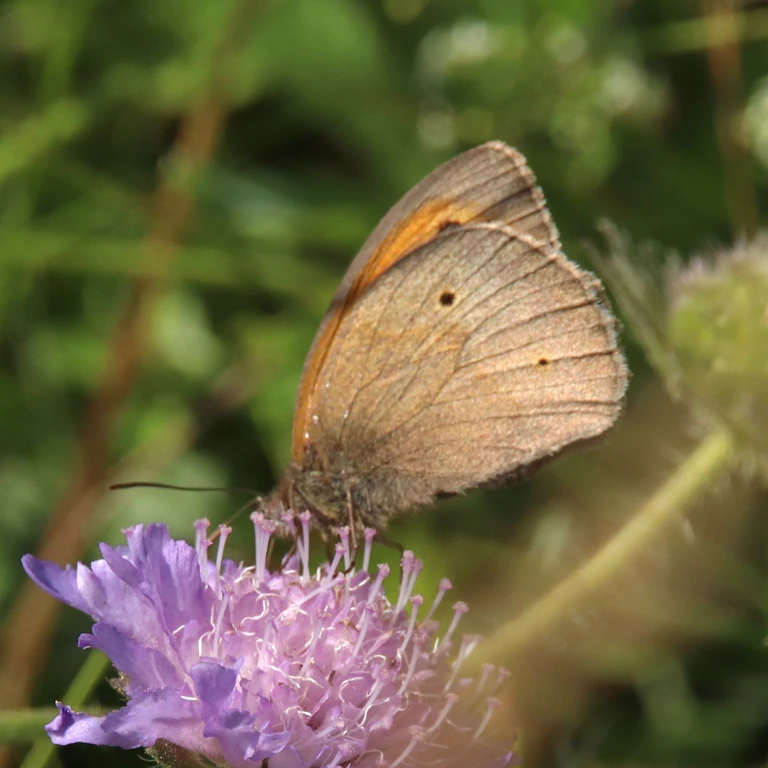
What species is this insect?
Maniola jurtina
